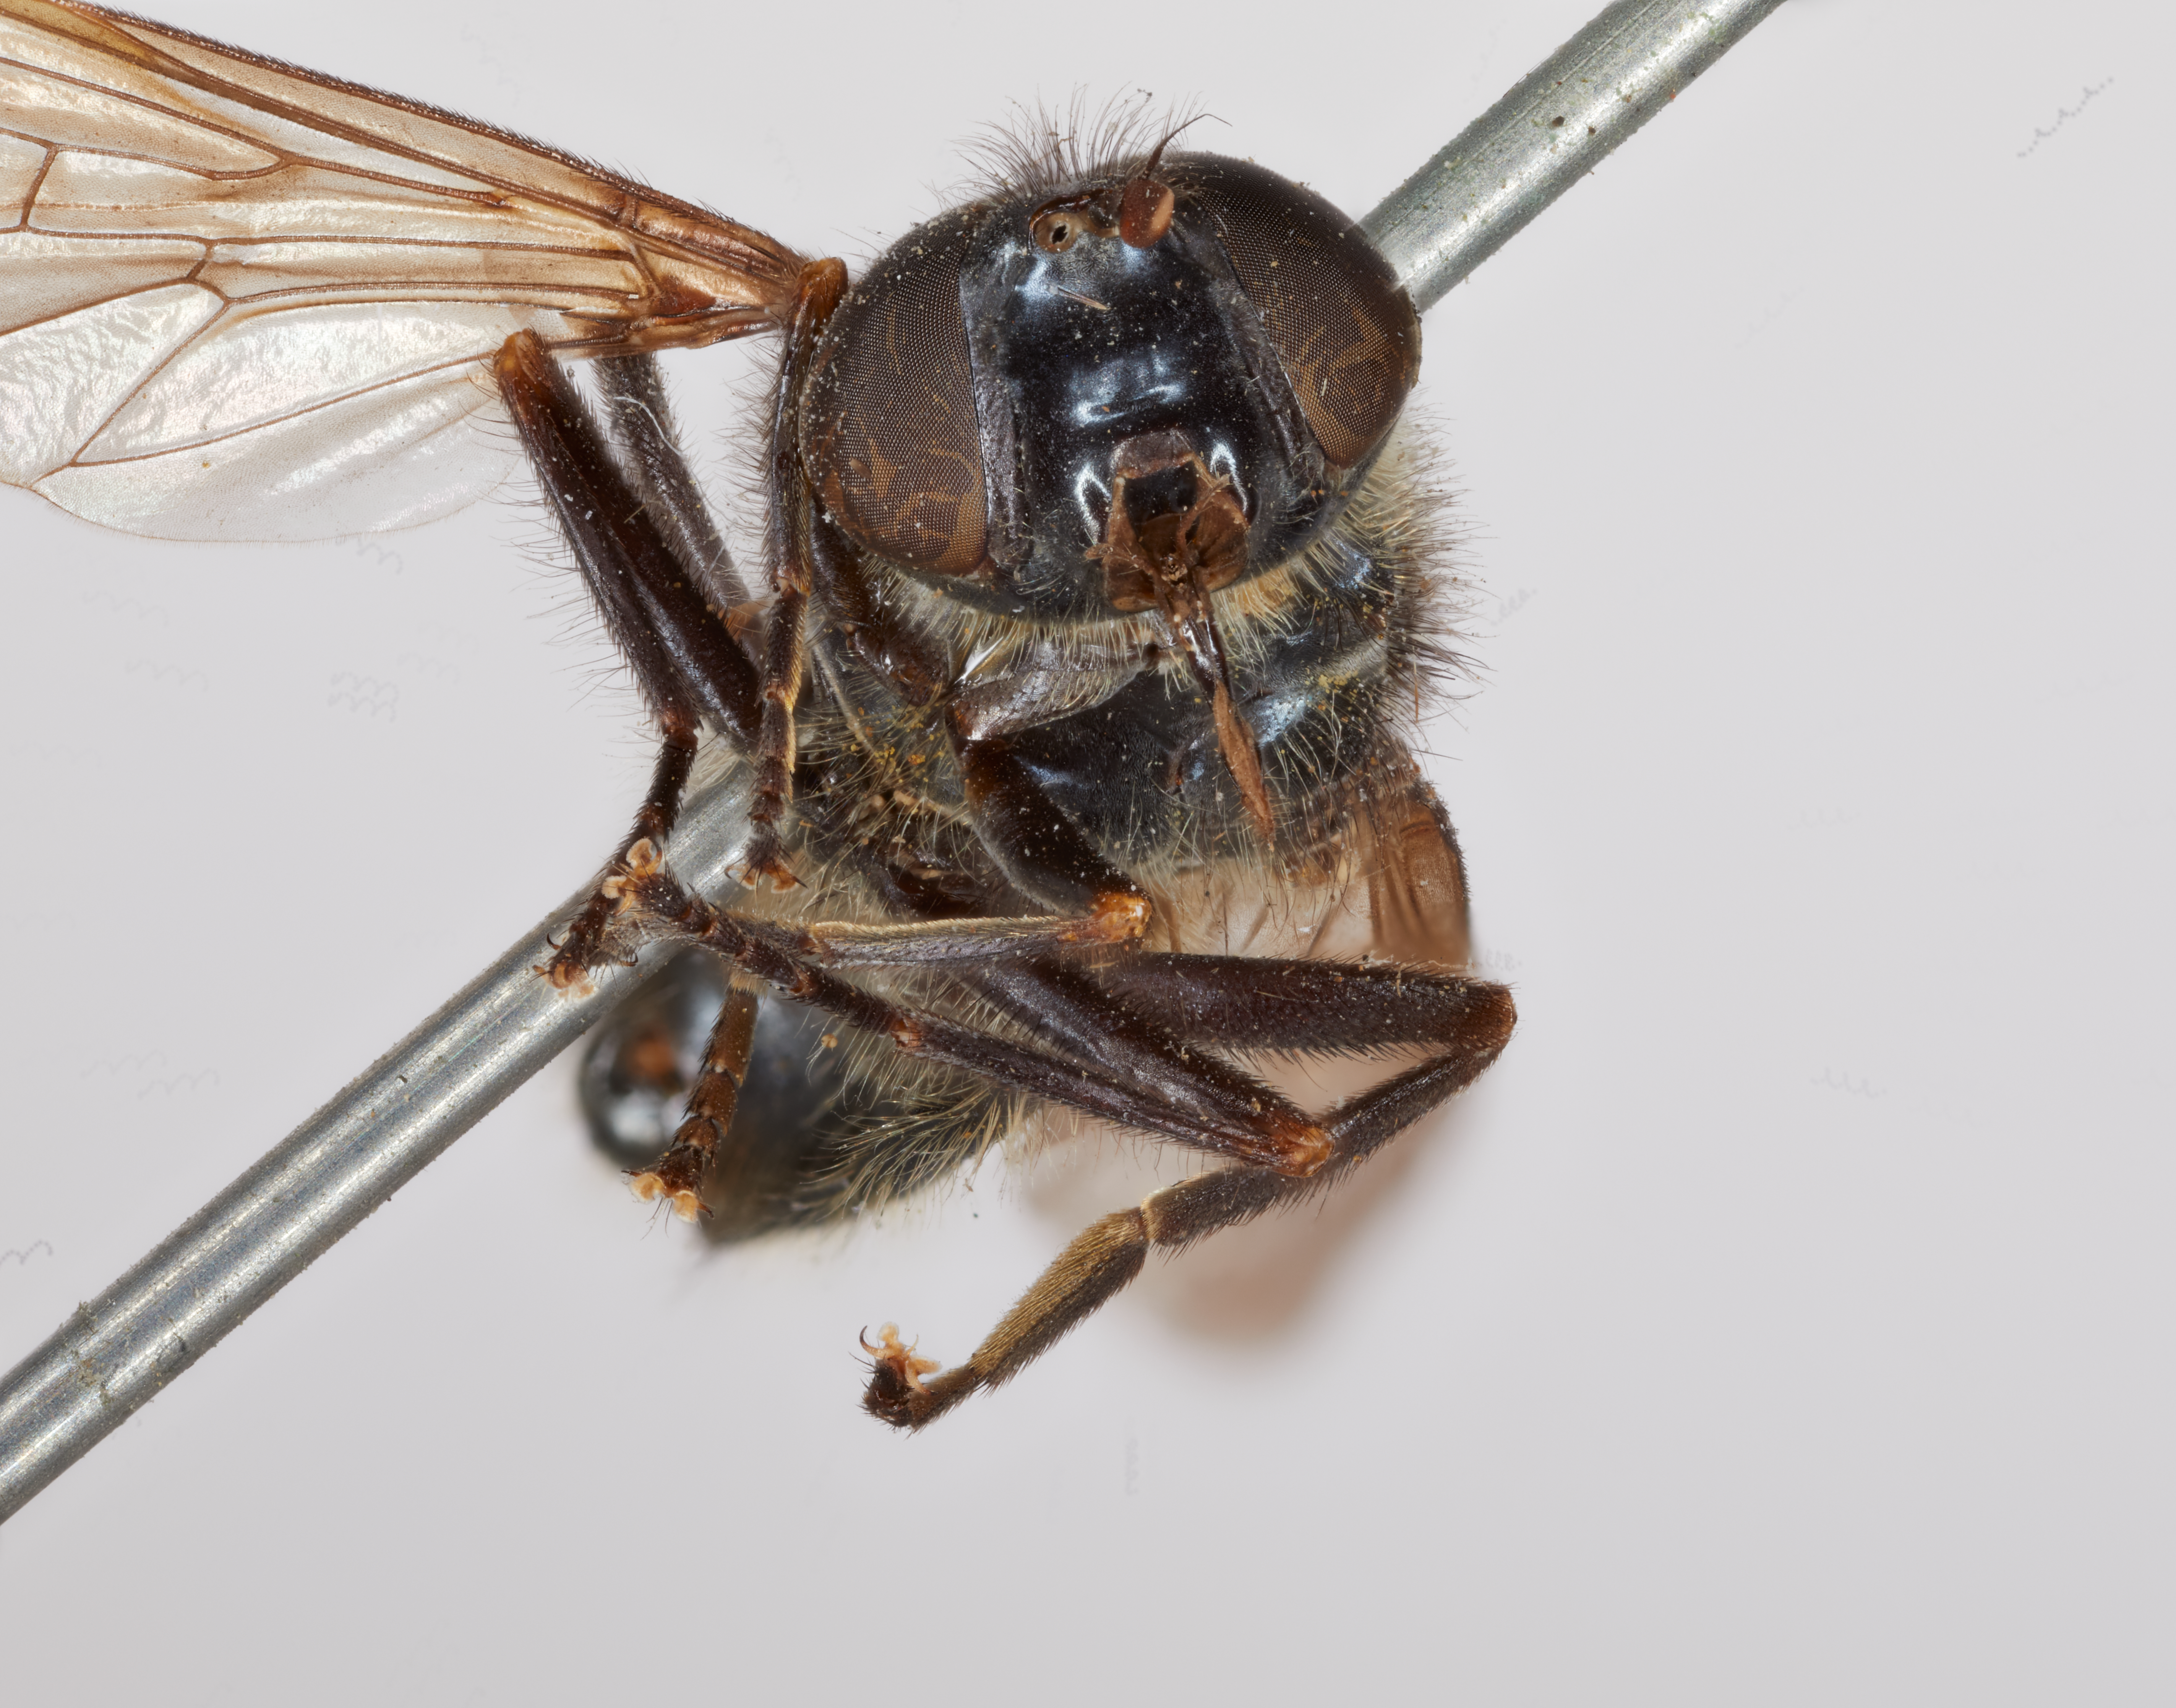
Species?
Chilosia lugubris (also Cheilosia willistoni)
